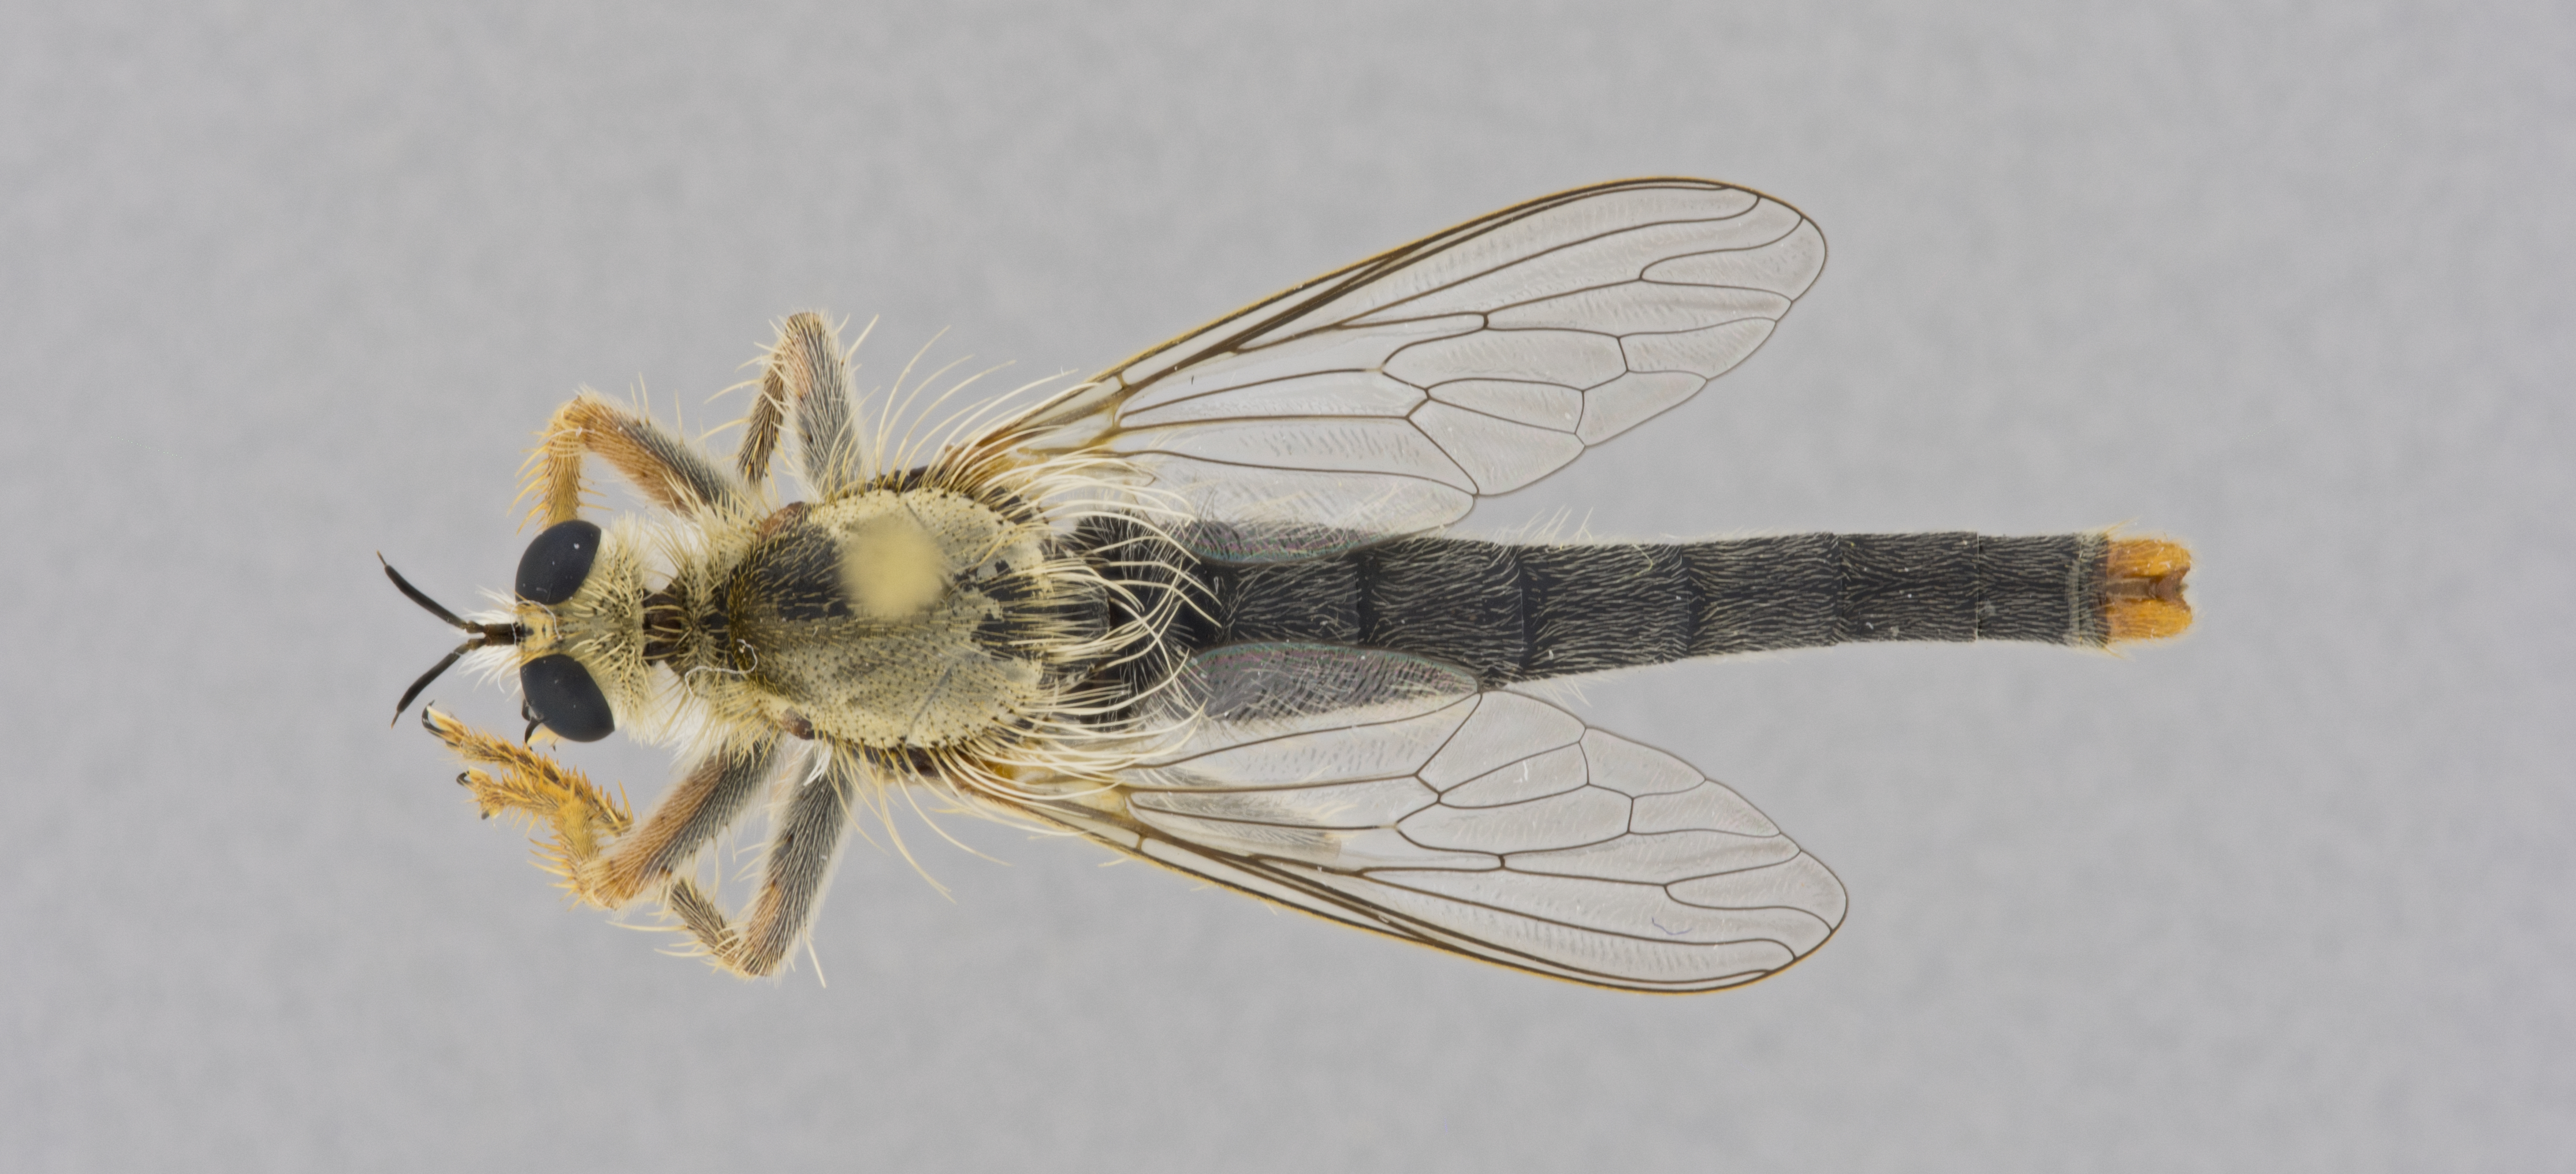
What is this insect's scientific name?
Scleropogon duncani
